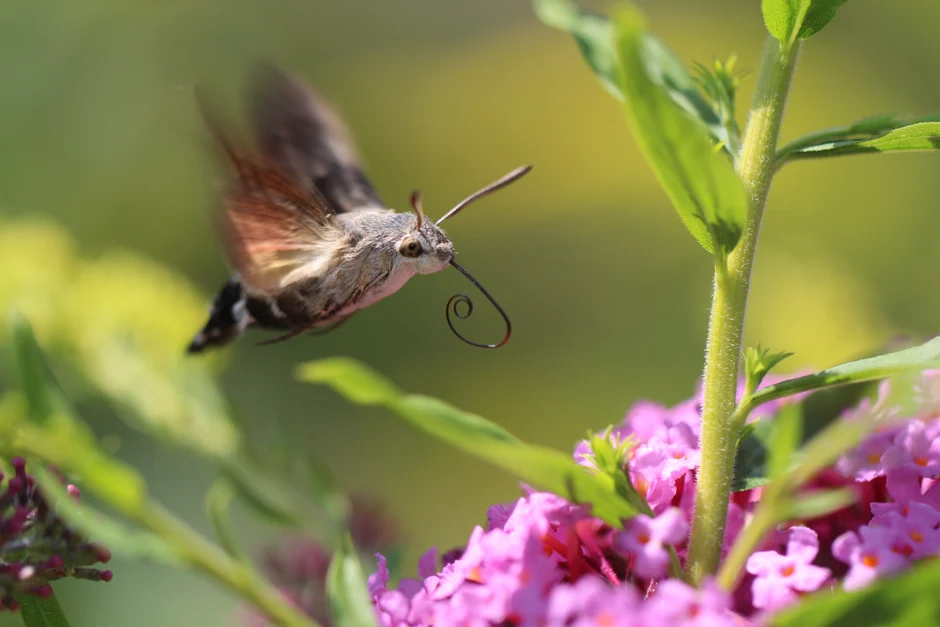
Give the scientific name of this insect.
Macroglossum stellatarum
